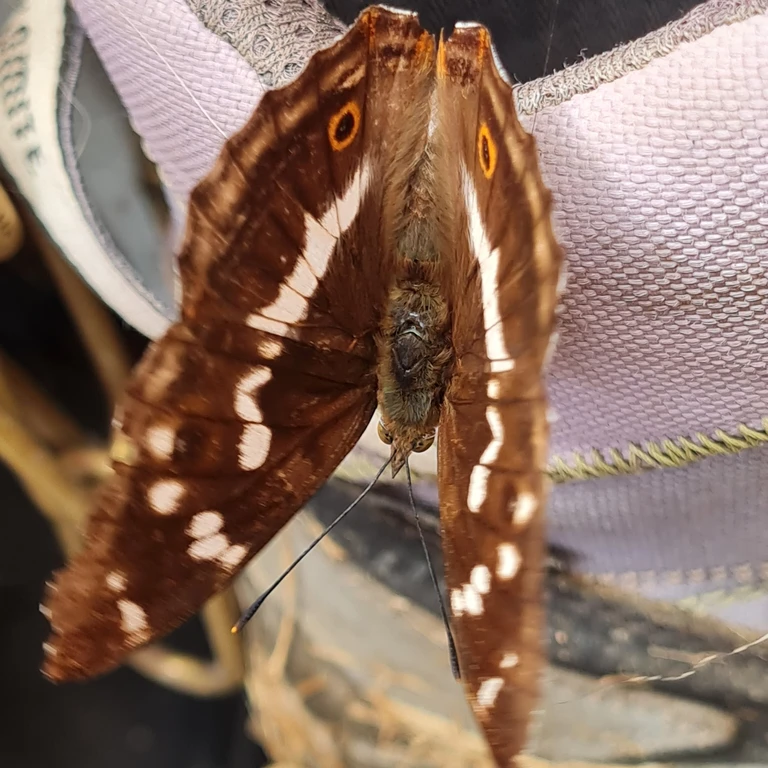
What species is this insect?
Apatura iris
